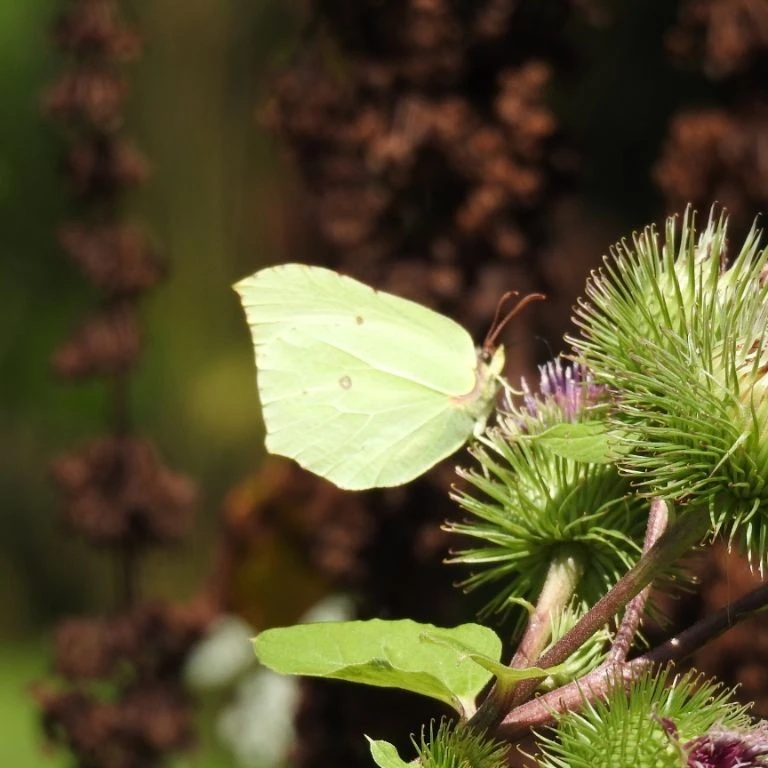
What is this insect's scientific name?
Gonepteryx rhamni
